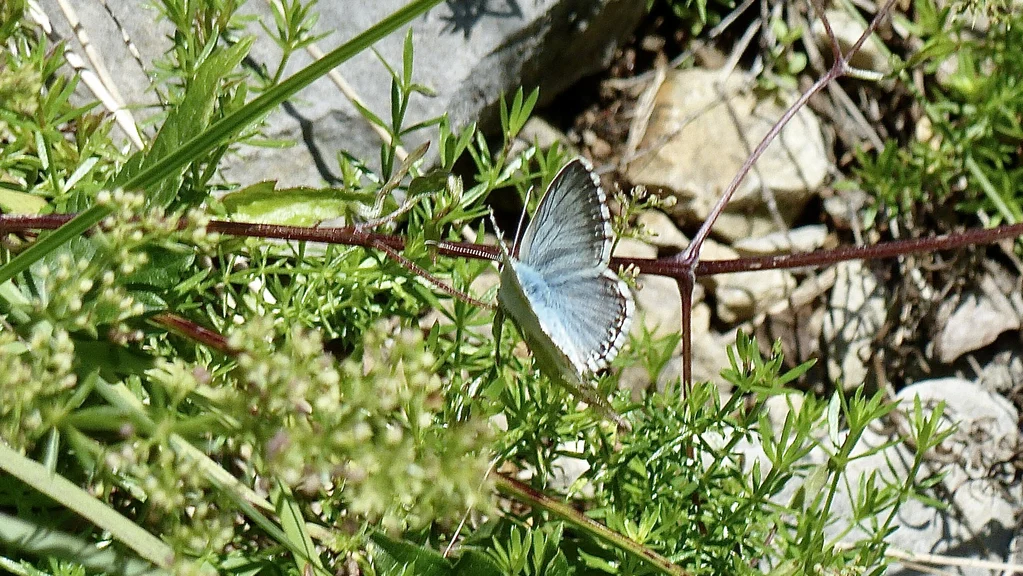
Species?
Lysandra coridon
